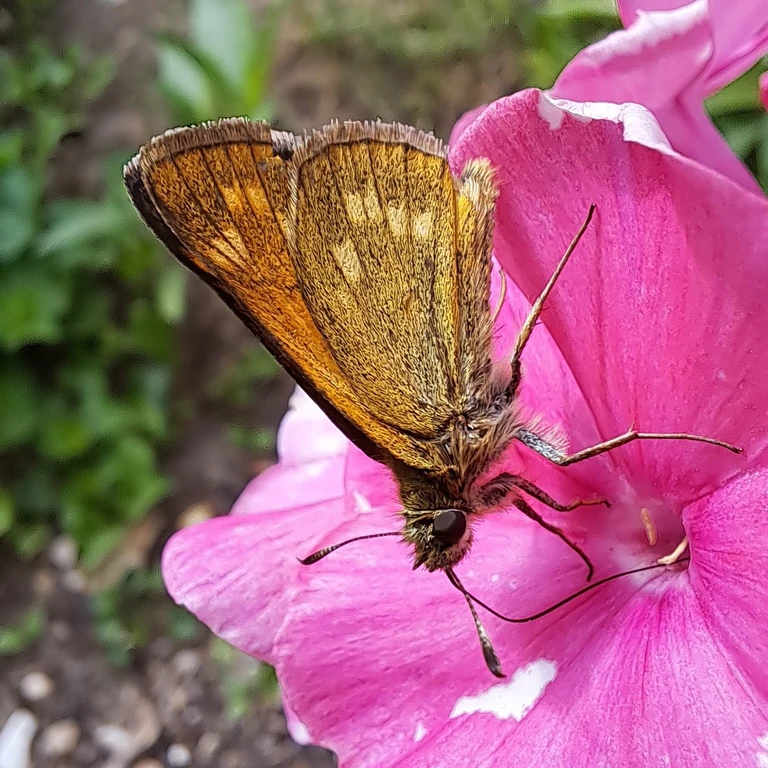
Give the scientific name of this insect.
Ochlodes sylvanus (also Ochlodes venata)
